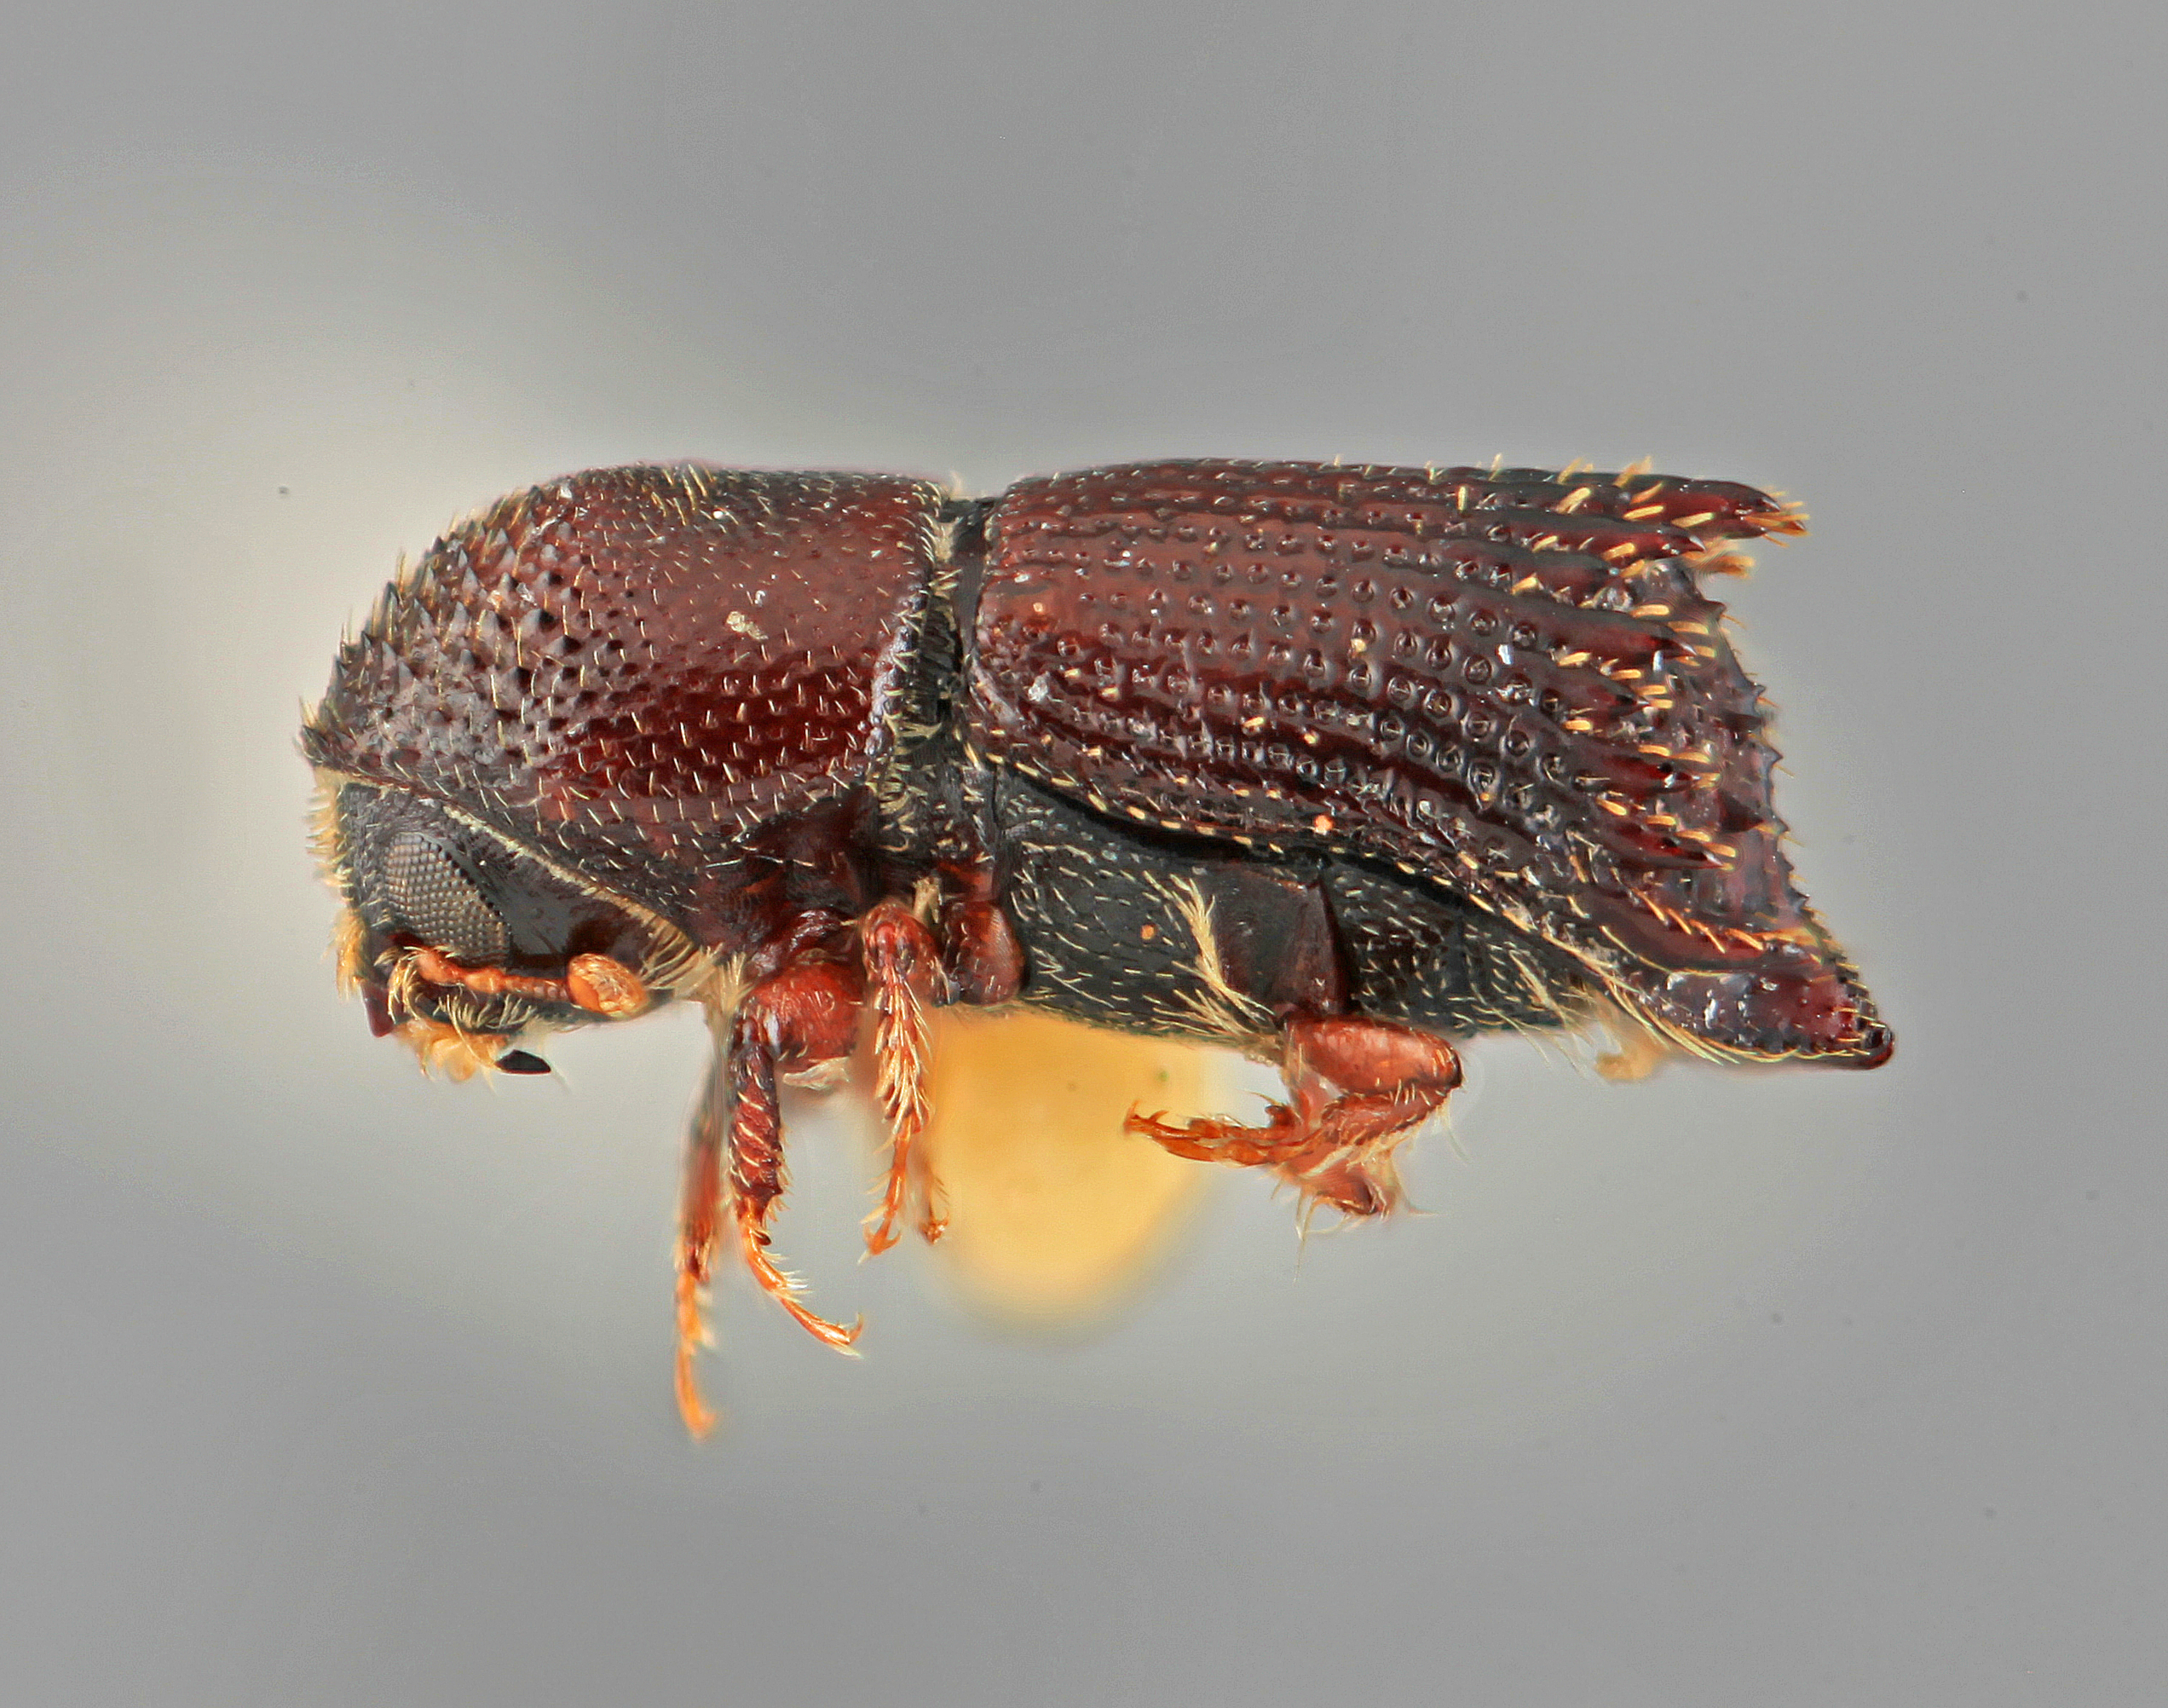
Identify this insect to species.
Hylocurus disparilis
